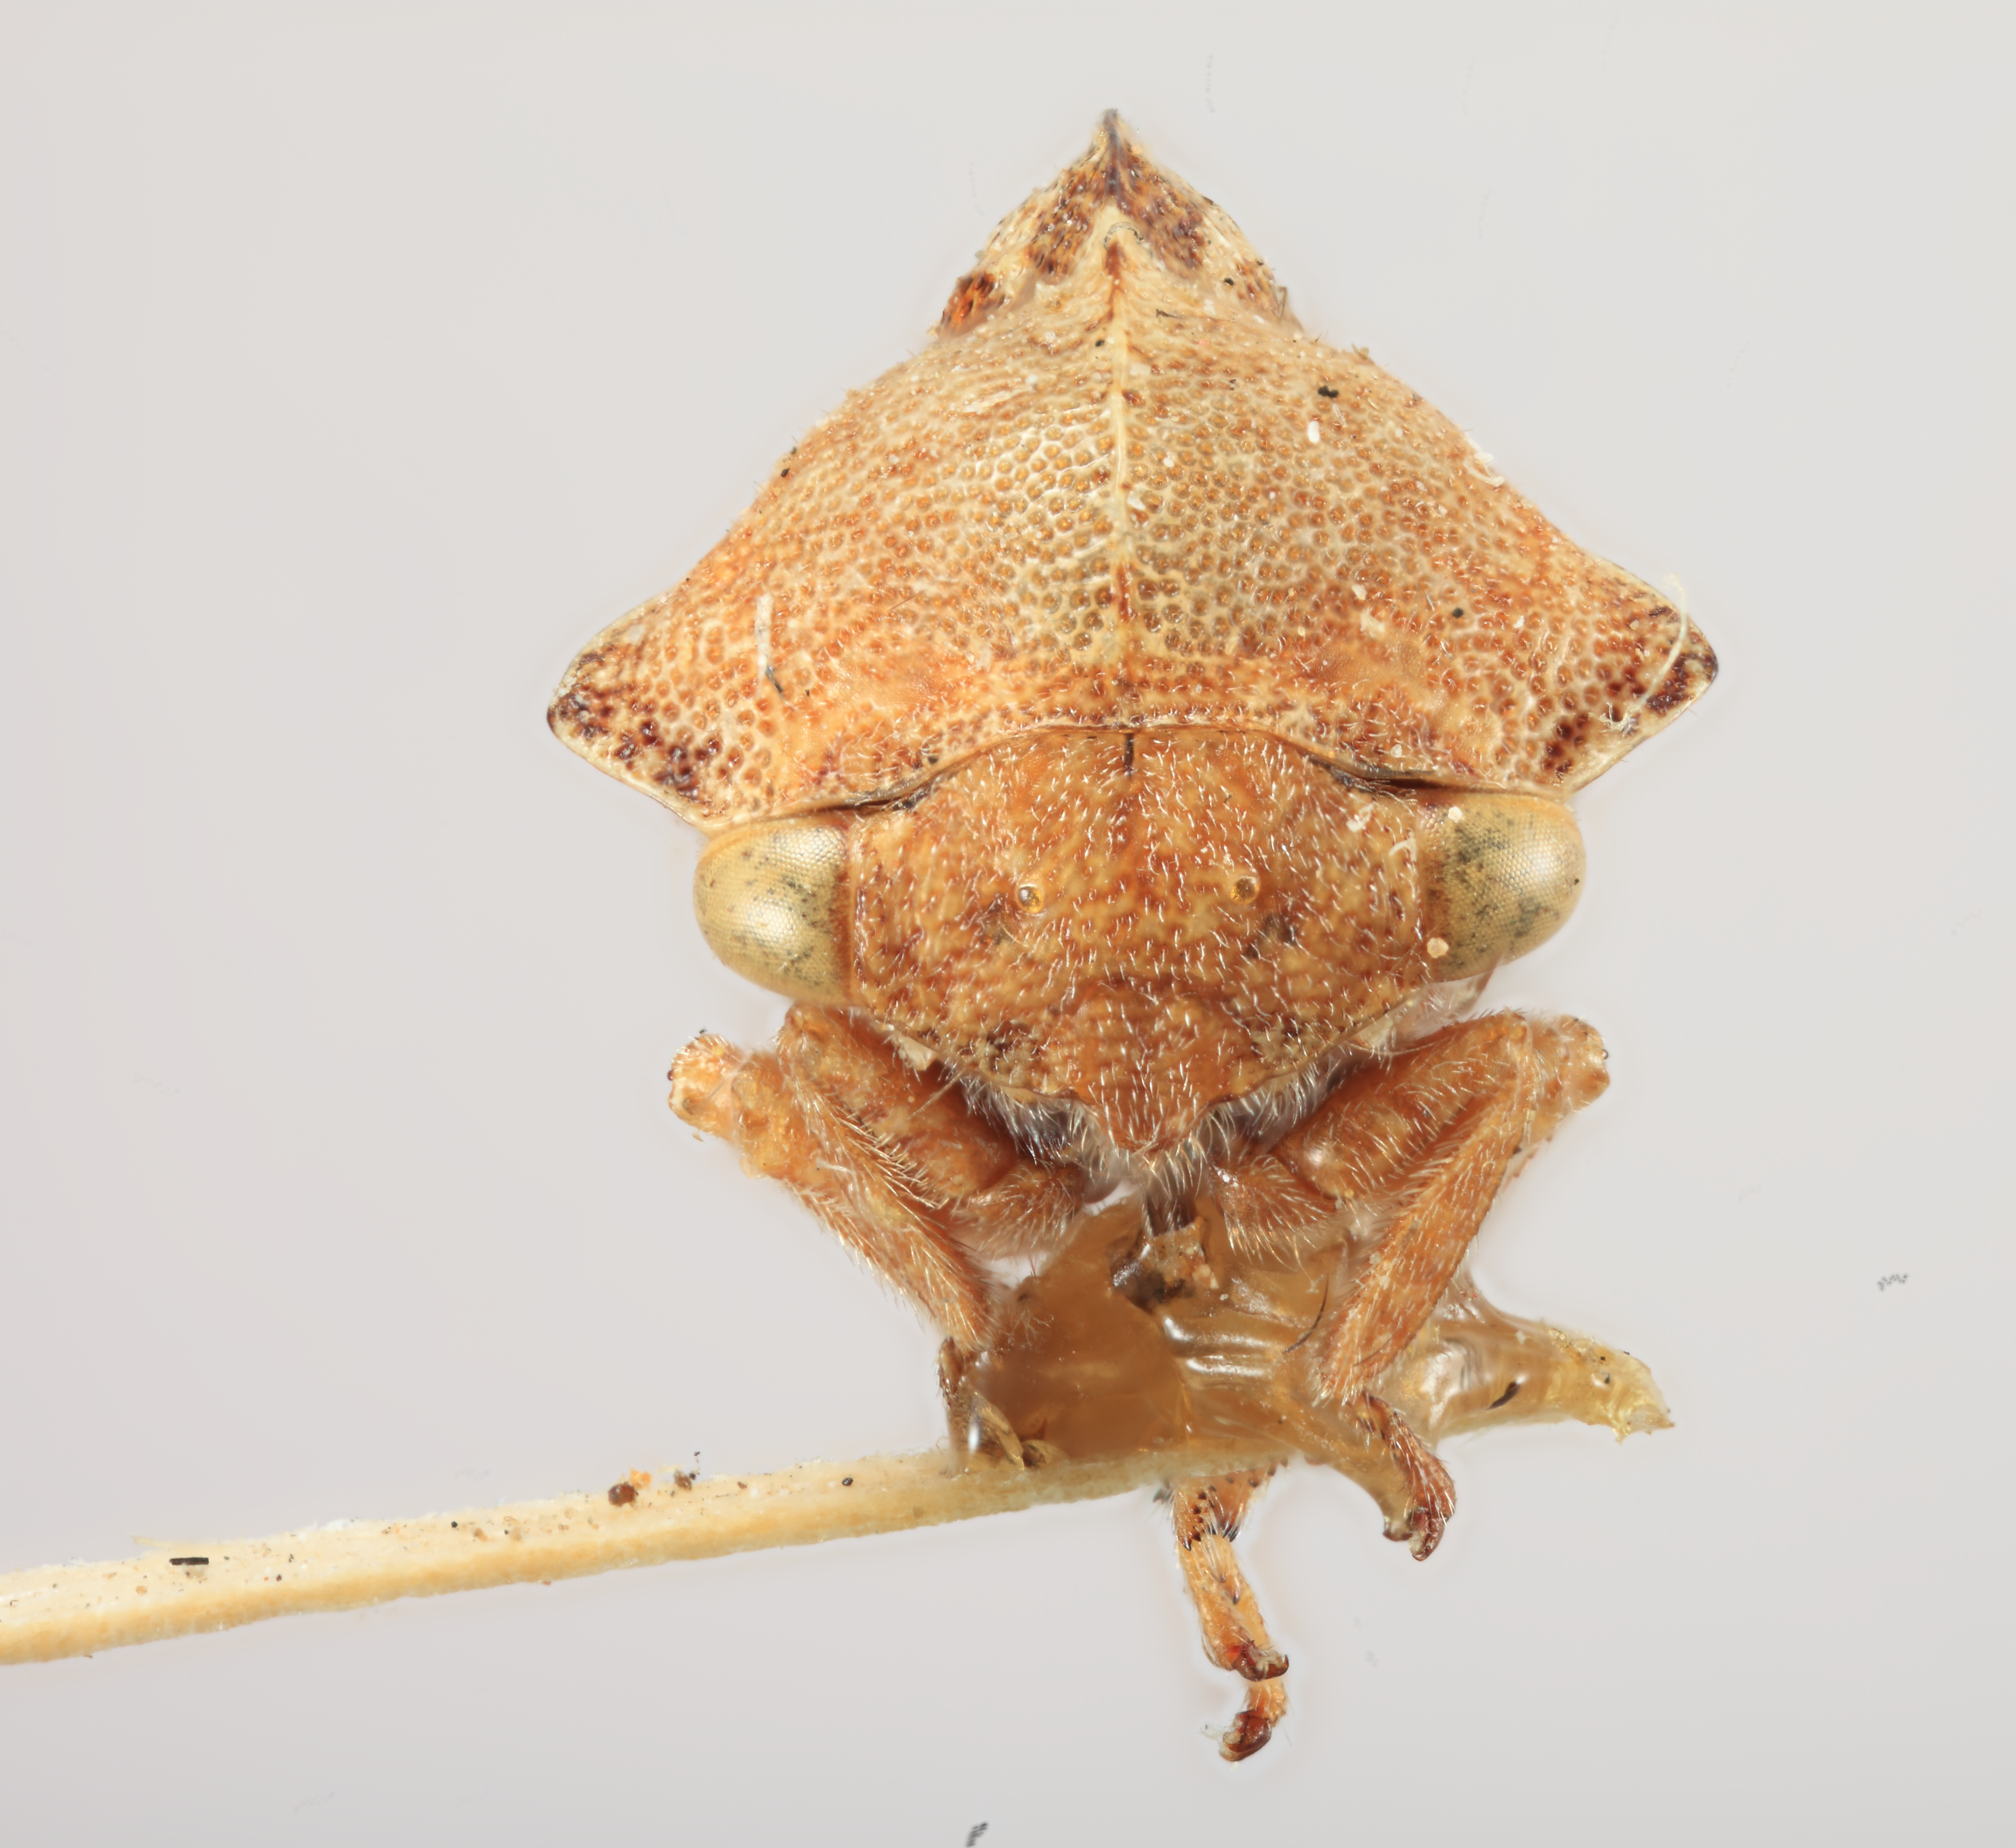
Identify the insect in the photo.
Telamona brevis
